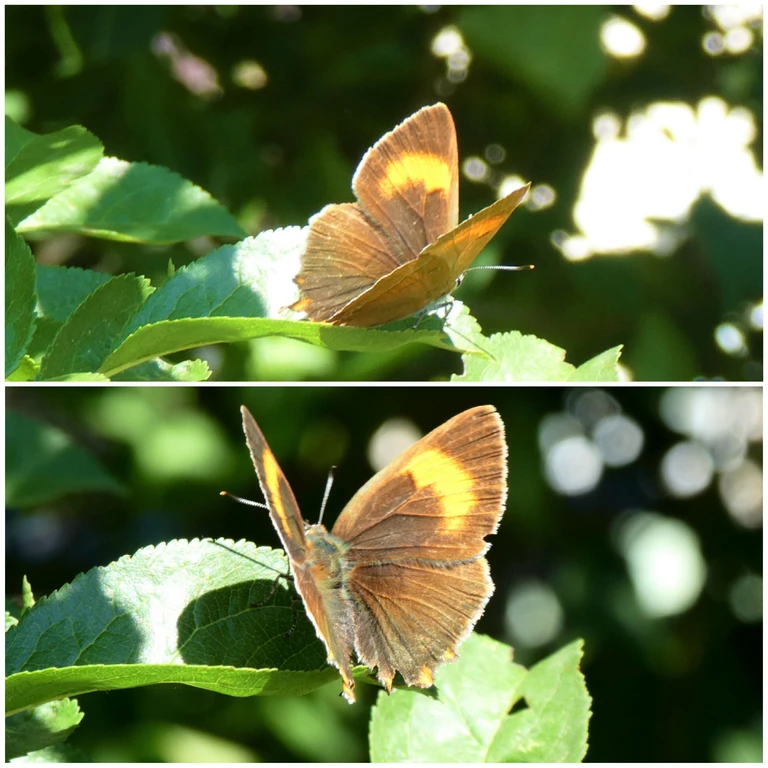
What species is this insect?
Thecla betulae
